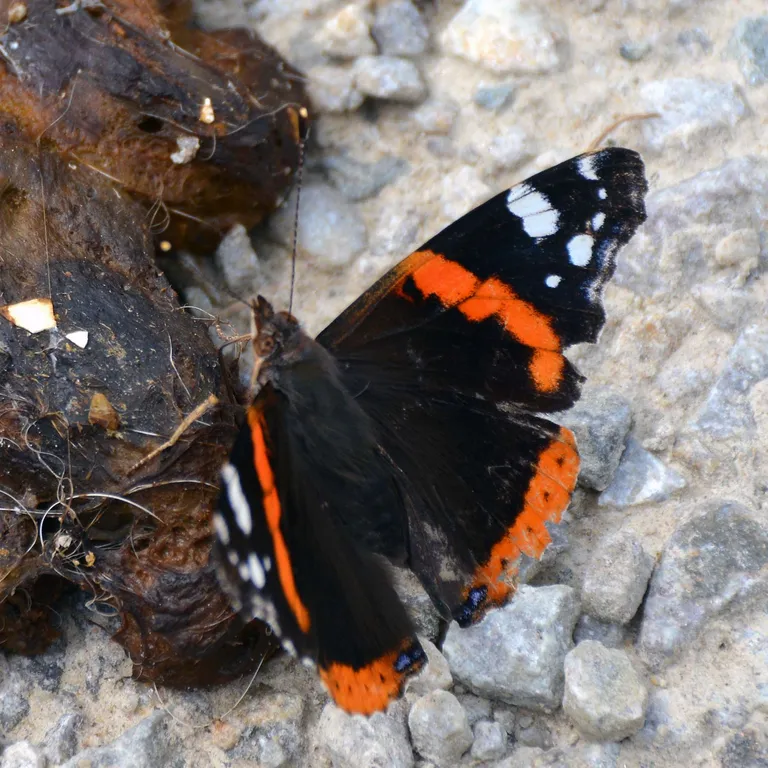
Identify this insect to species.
Vanessa atalanta
